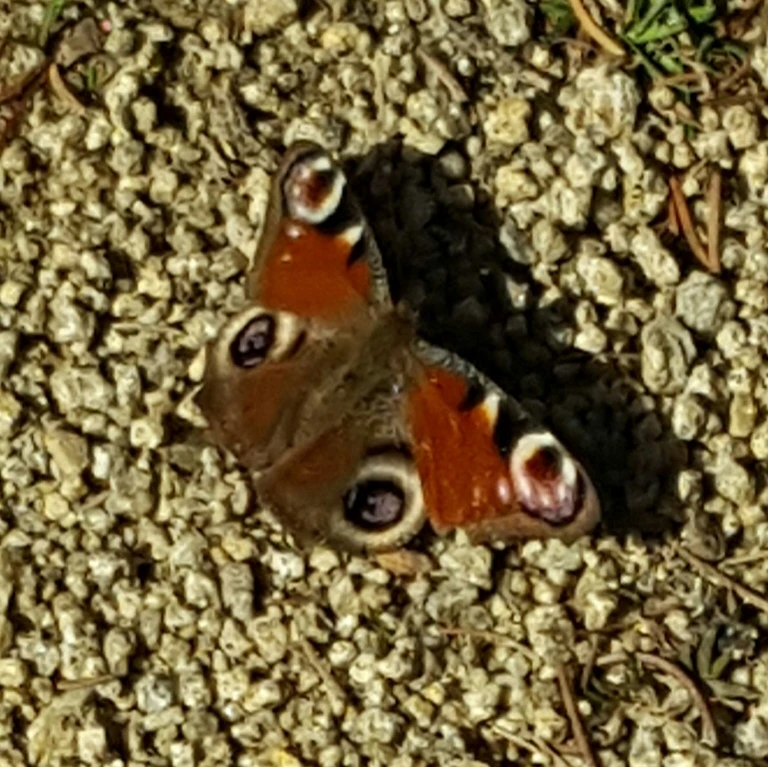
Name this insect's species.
Aglais io
